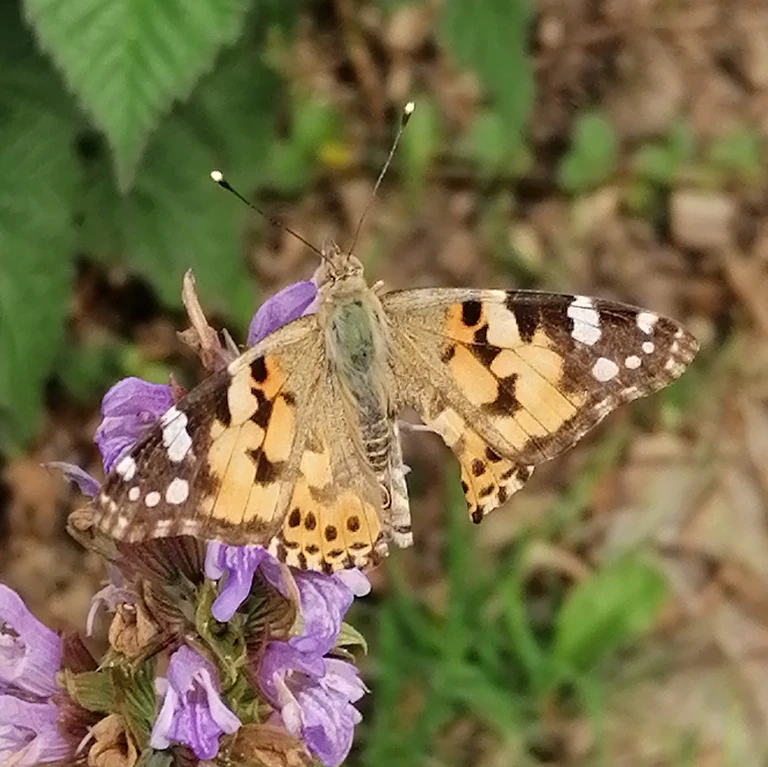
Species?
Vanessa cardui
